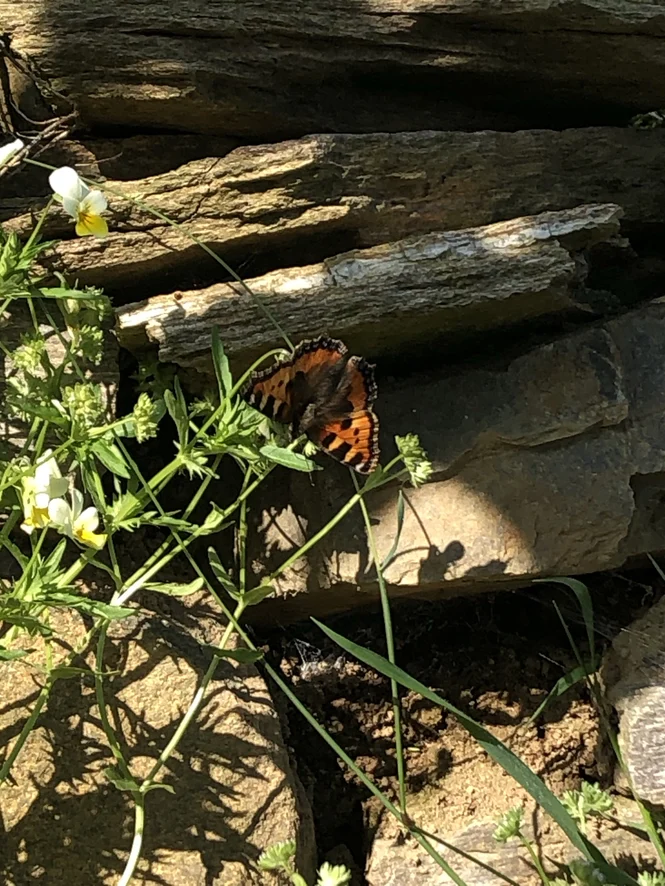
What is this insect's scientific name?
Aglais urticae
